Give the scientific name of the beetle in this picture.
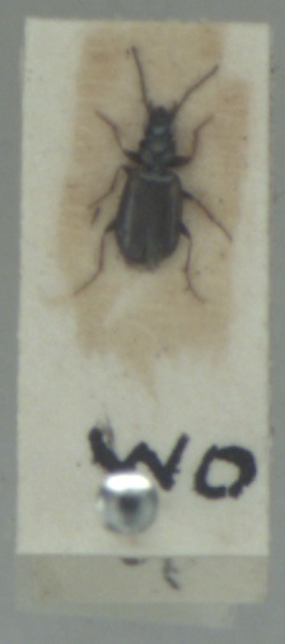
Syntomus obscuroguttatus
